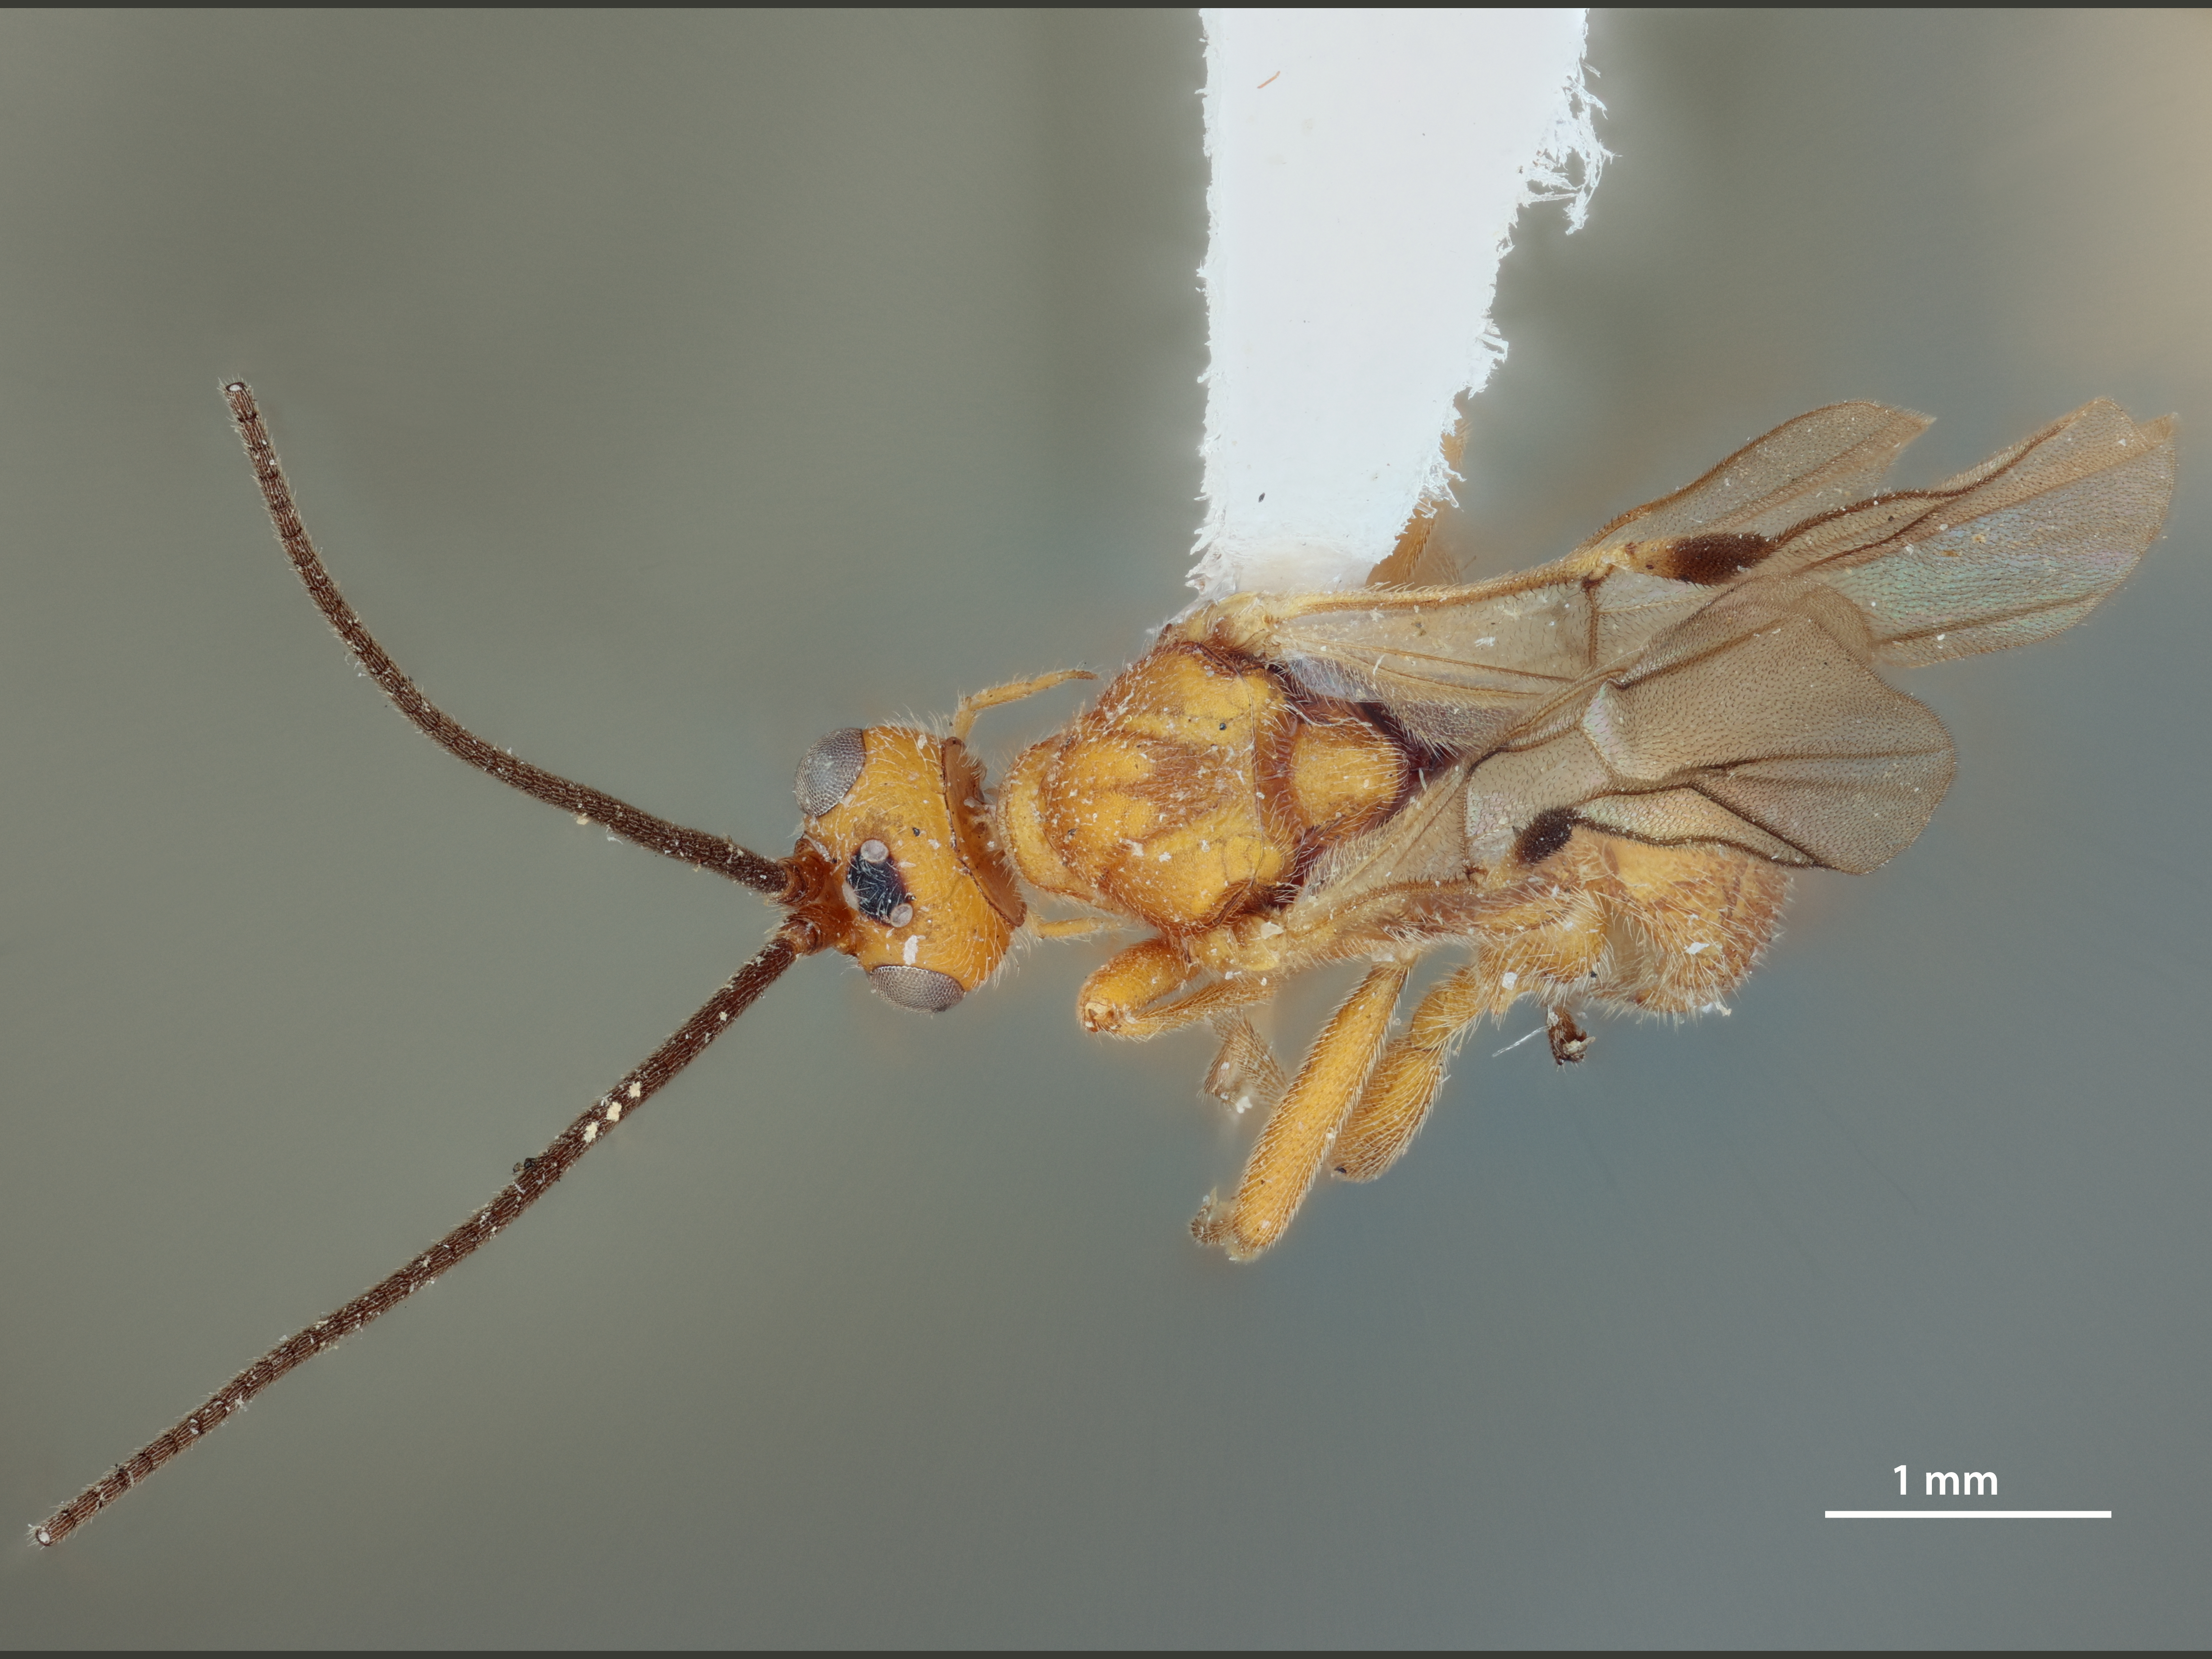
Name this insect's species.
Aleiodes illiniweki
